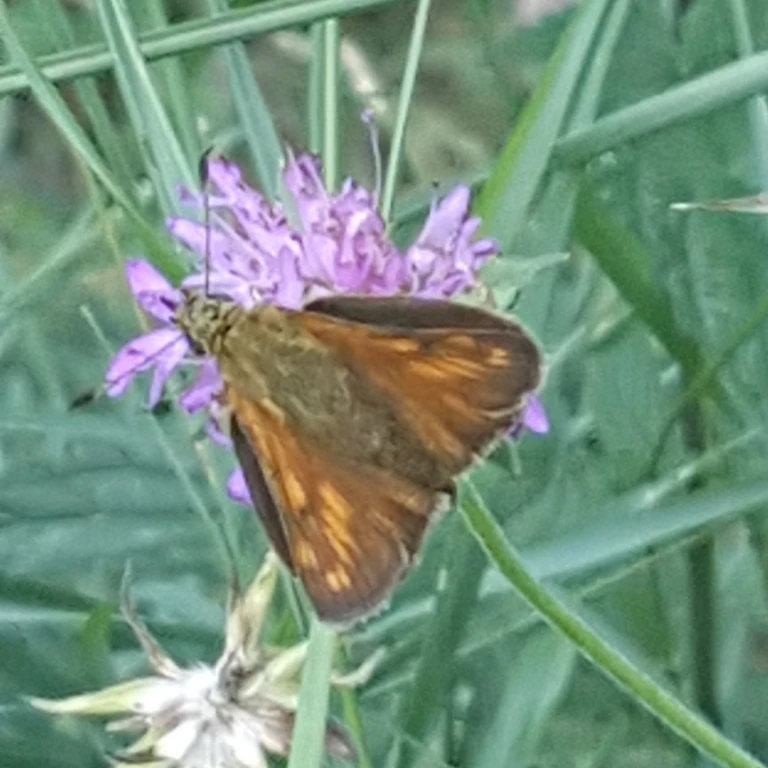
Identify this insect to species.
Ochlodes sylvanus (also Ochlodes venata)
